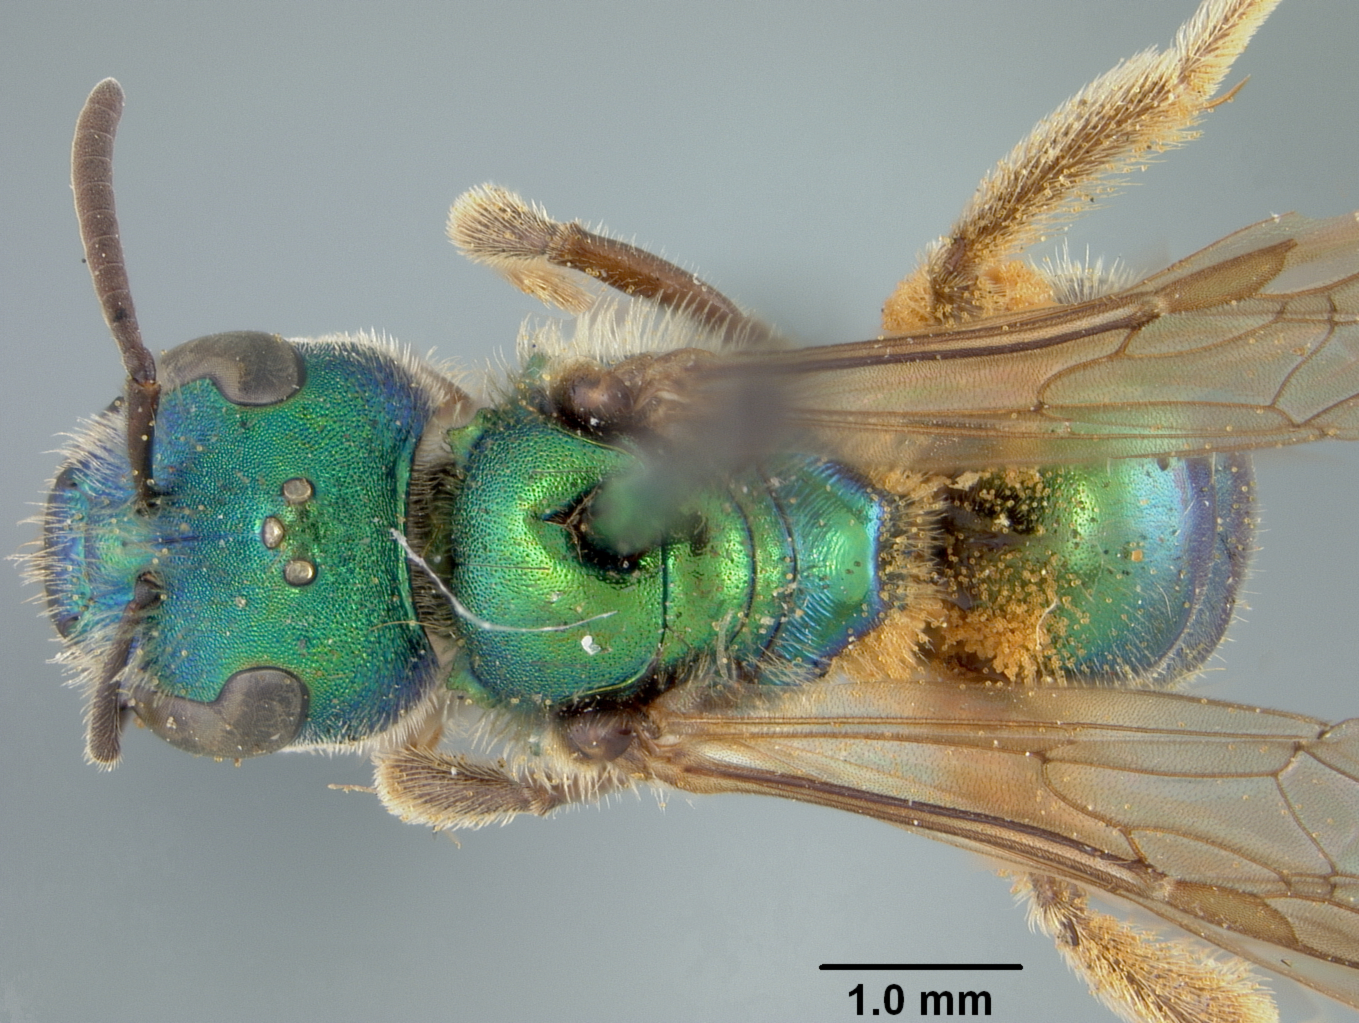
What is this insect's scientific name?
Augochlora matucanensis
